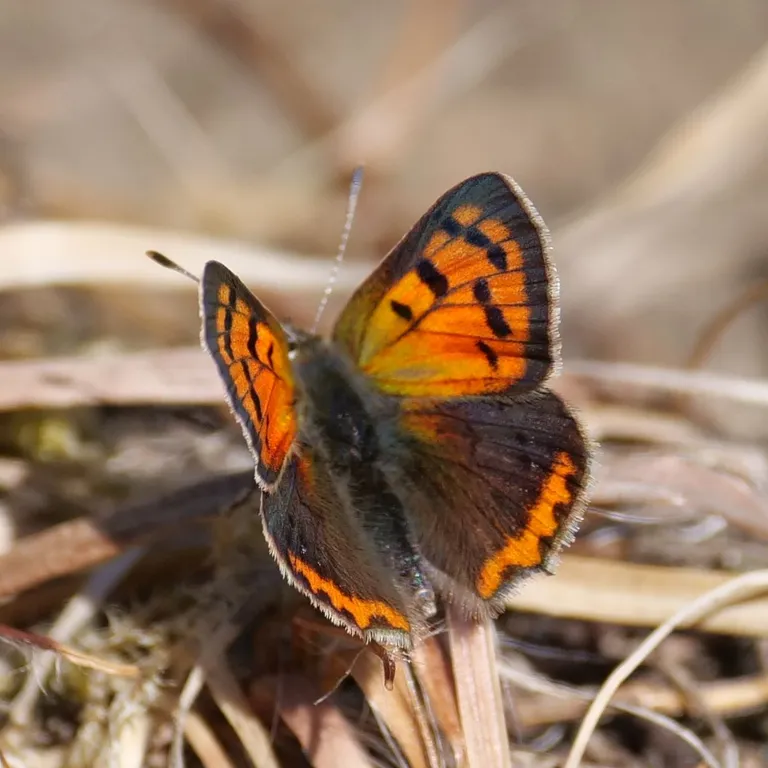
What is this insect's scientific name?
Lycaena phlaeas
